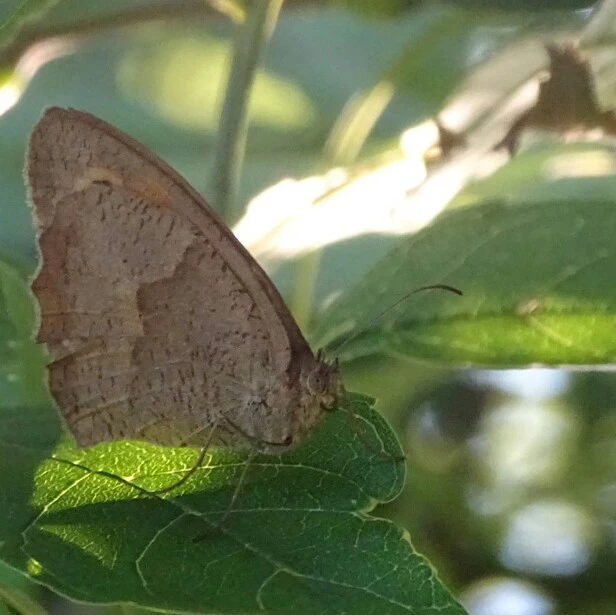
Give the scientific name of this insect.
Maniola jurtina
